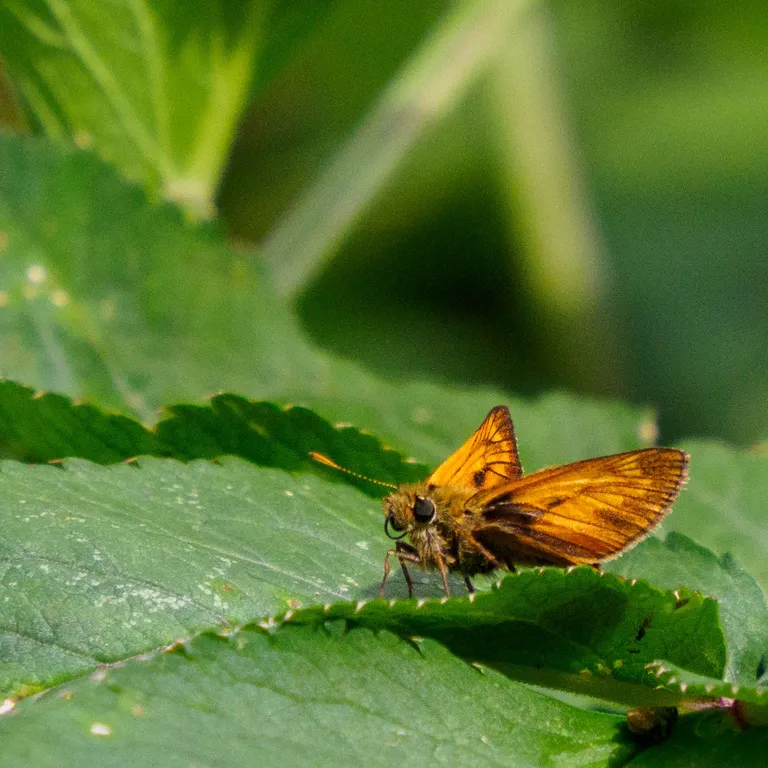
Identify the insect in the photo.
Ochlodes sylvanus (also Ochlodes venata)
